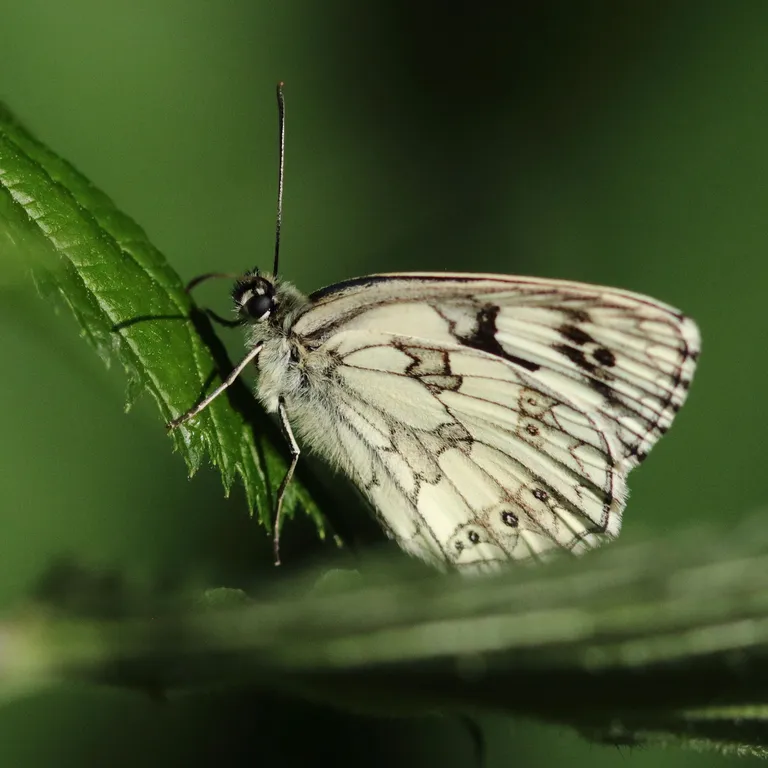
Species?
Melanargia galathea
